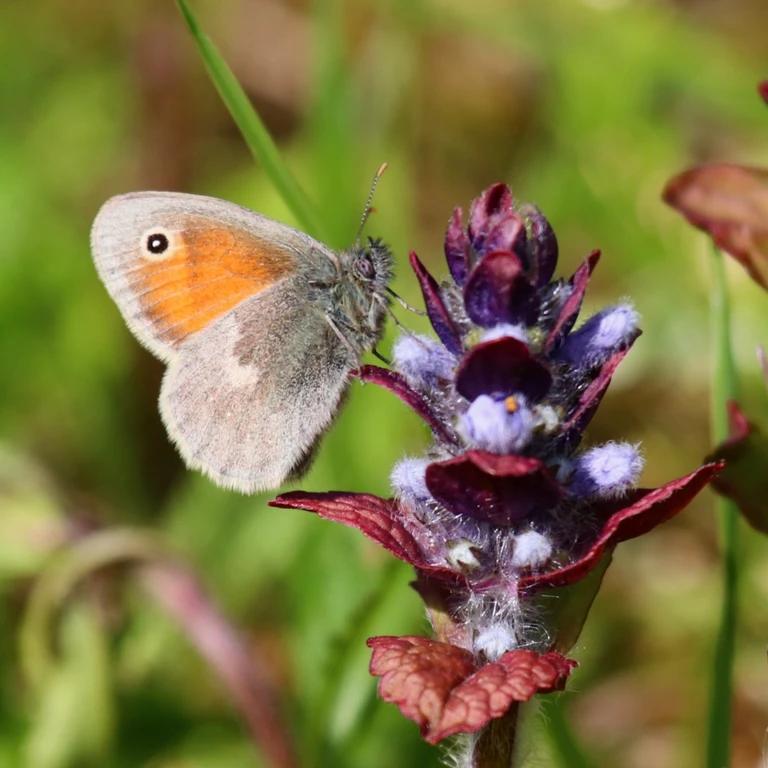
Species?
Coenonympha pamphilus
